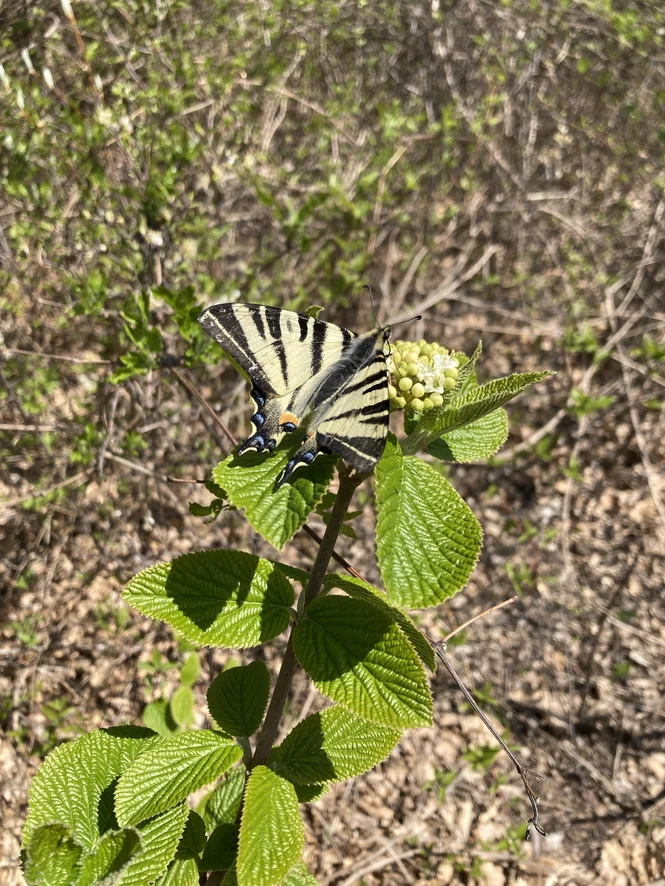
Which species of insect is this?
Iphiclides podalirius
